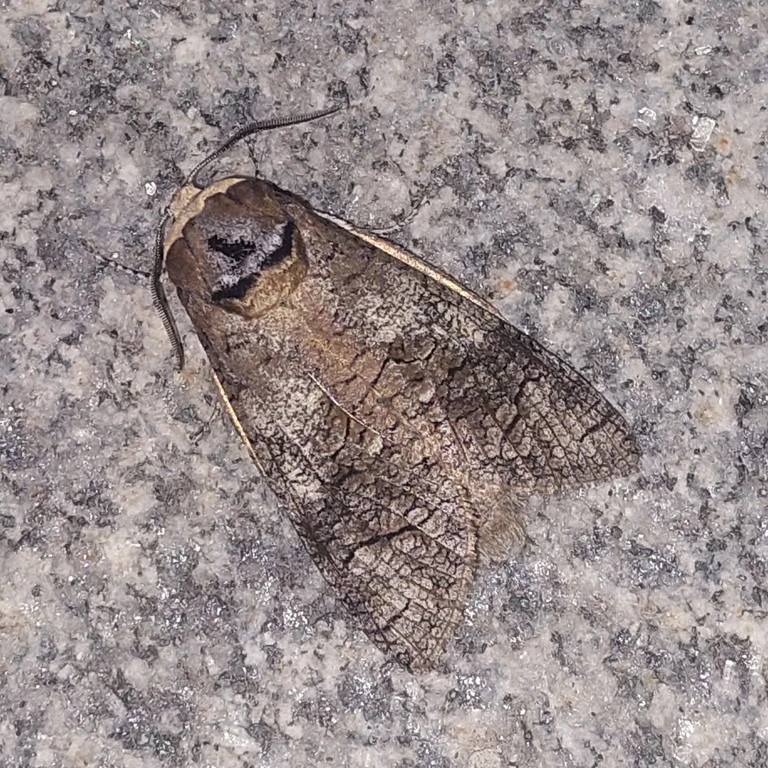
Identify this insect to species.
Cossus cossus
